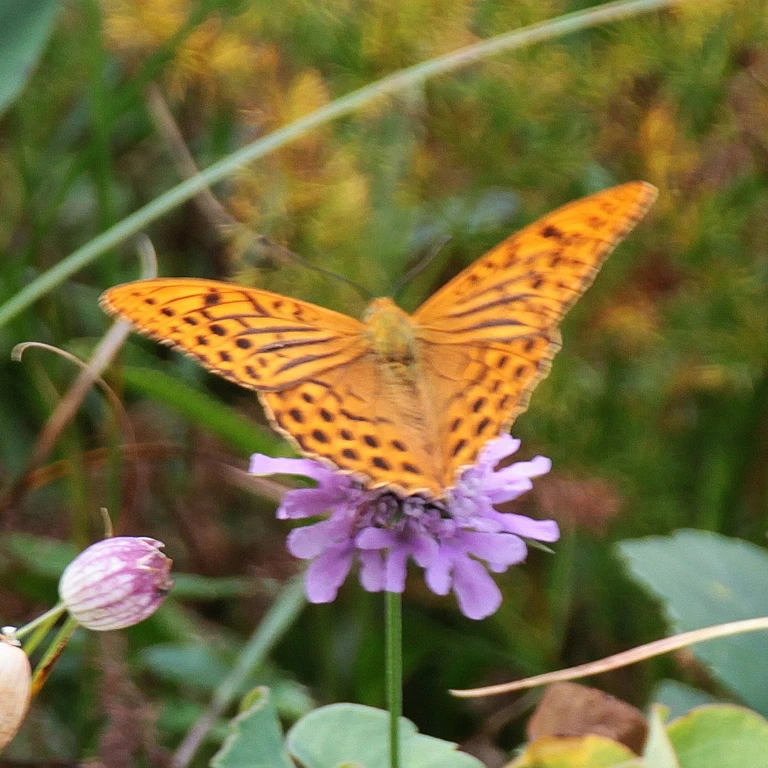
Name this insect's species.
Argynnis paphia
